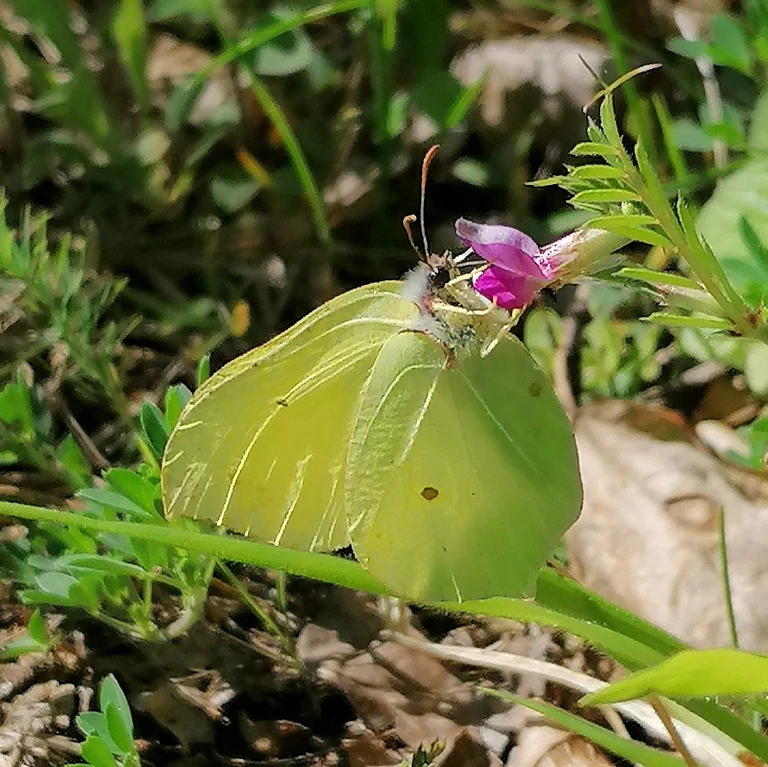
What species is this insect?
Gonepteryx rhamni
